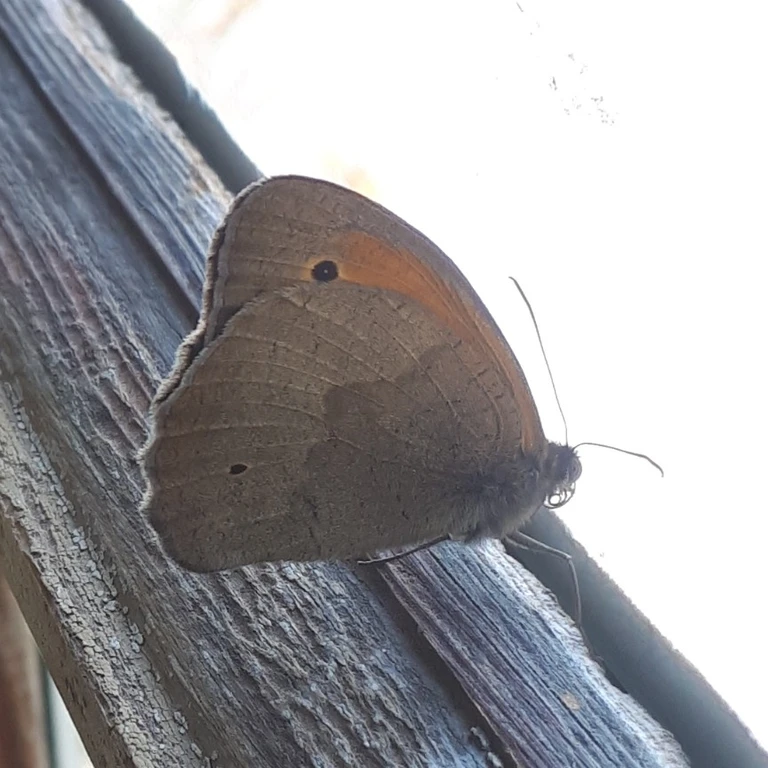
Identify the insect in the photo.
Maniola jurtina
